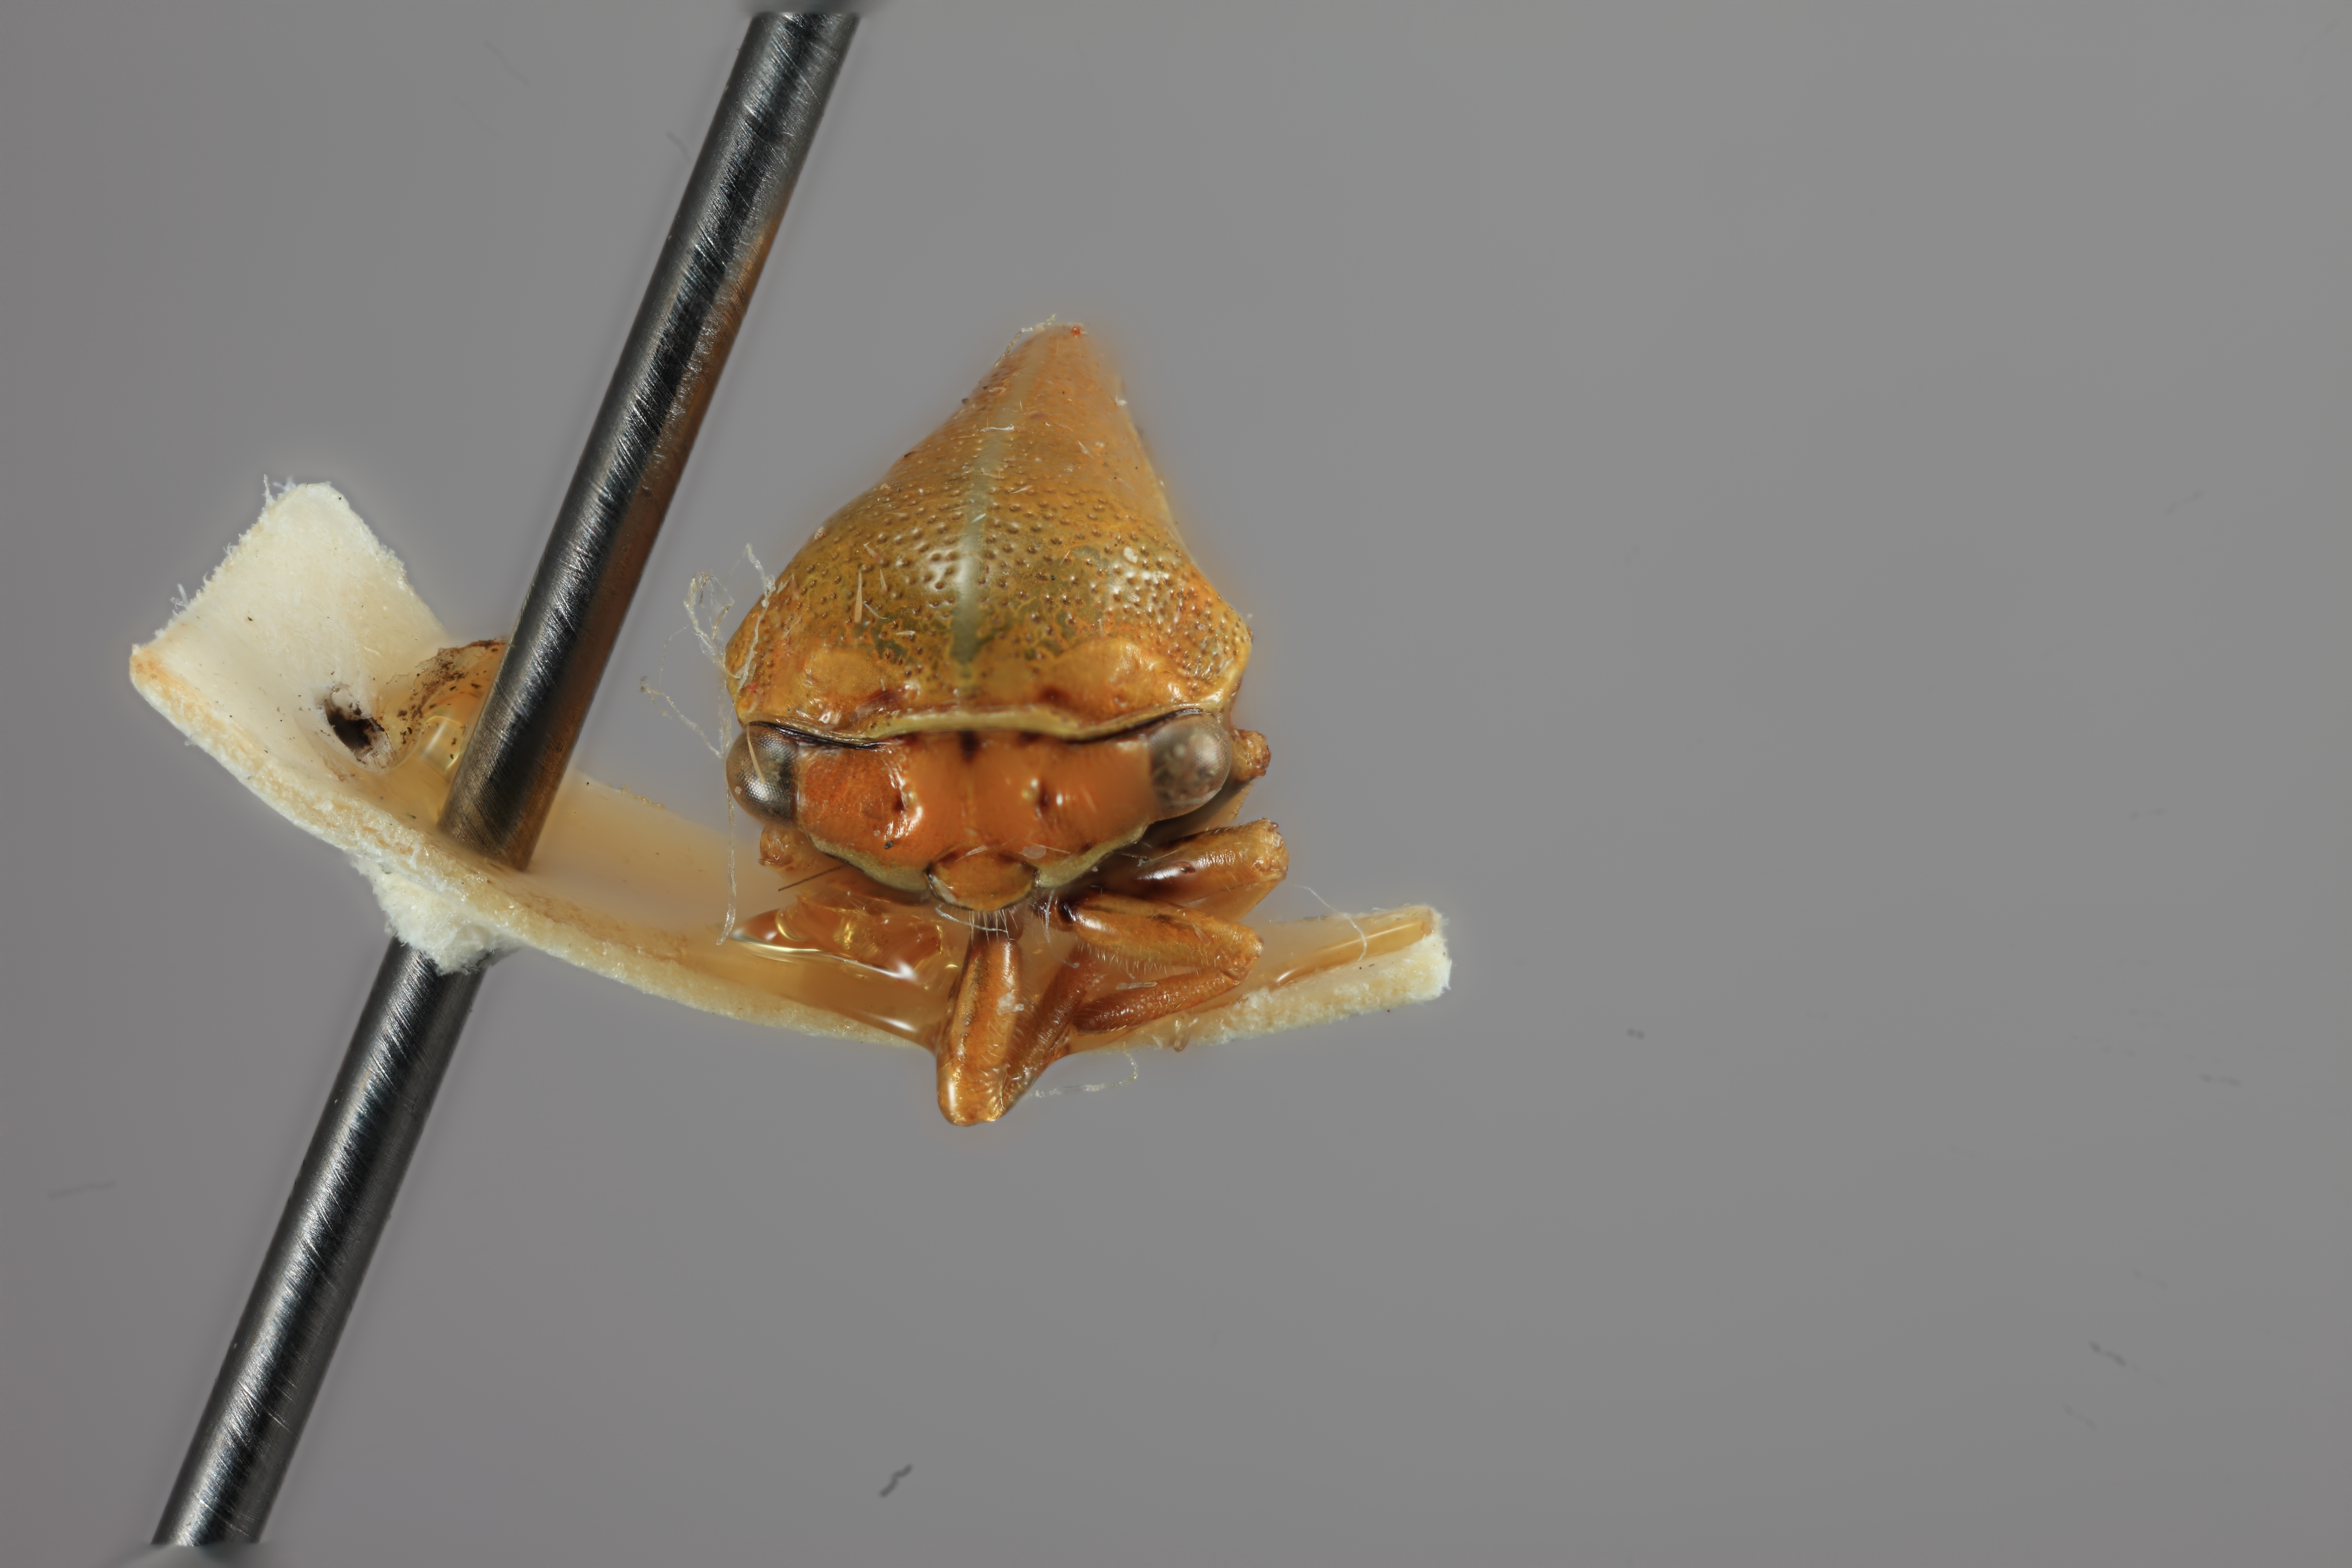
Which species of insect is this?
Thrasymedes virescens
